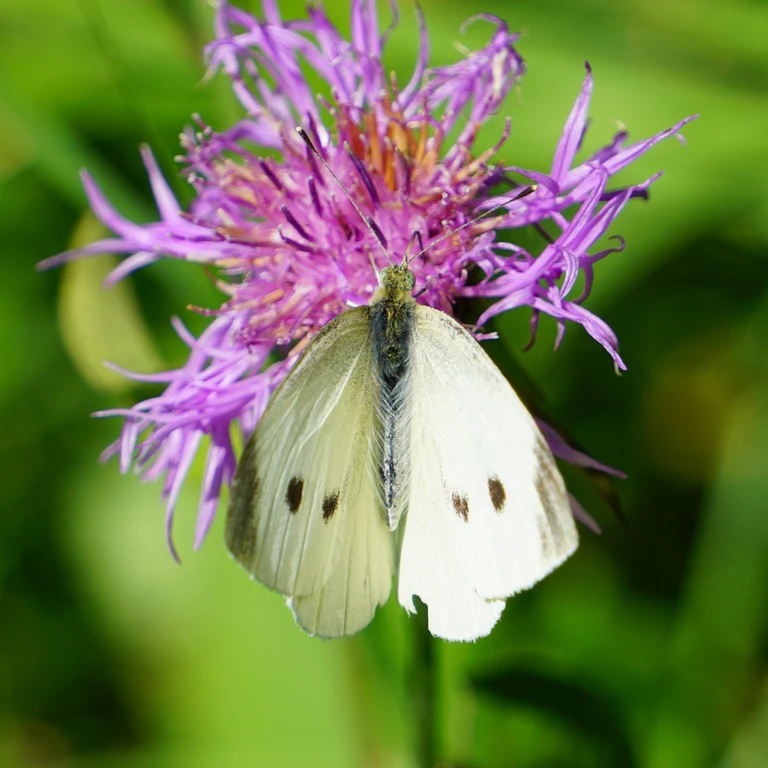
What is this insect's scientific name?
Pieris rapae
